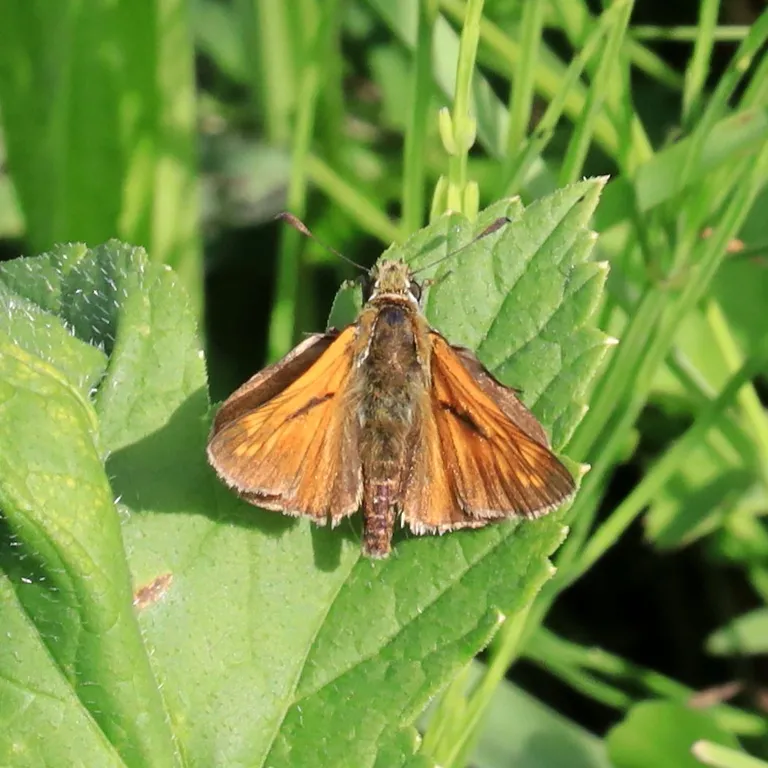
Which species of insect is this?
Ochlodes sylvanus (also Ochlodes venata)
